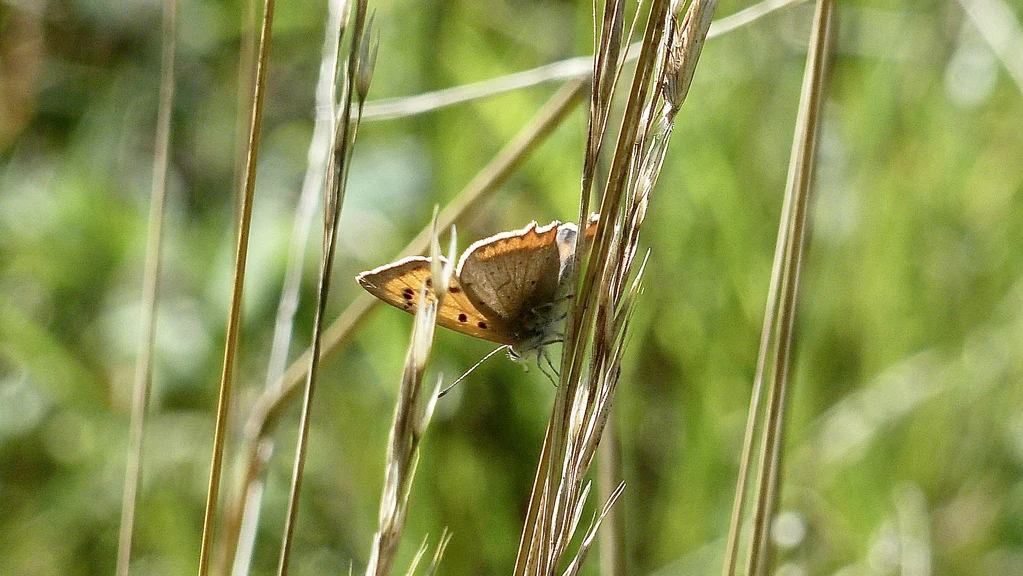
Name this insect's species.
Lycaena phlaeas
